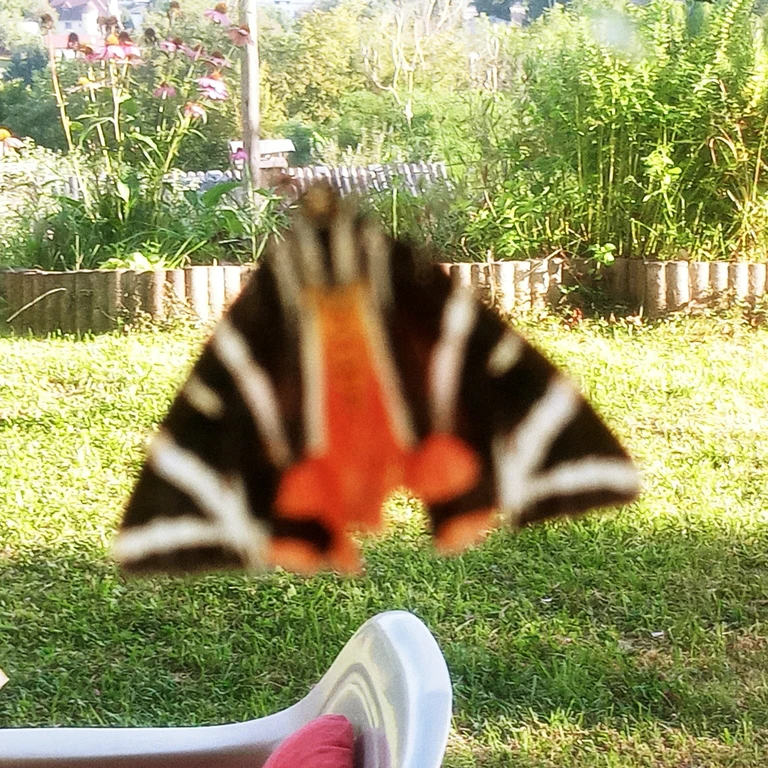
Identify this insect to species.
Euplagia quadripunctaria
